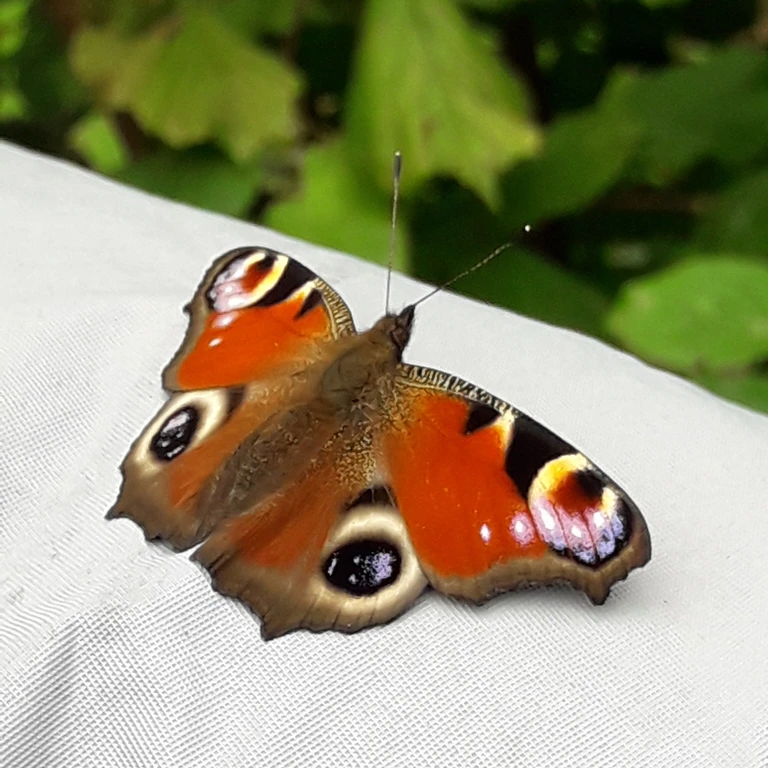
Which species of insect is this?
Aglais io
